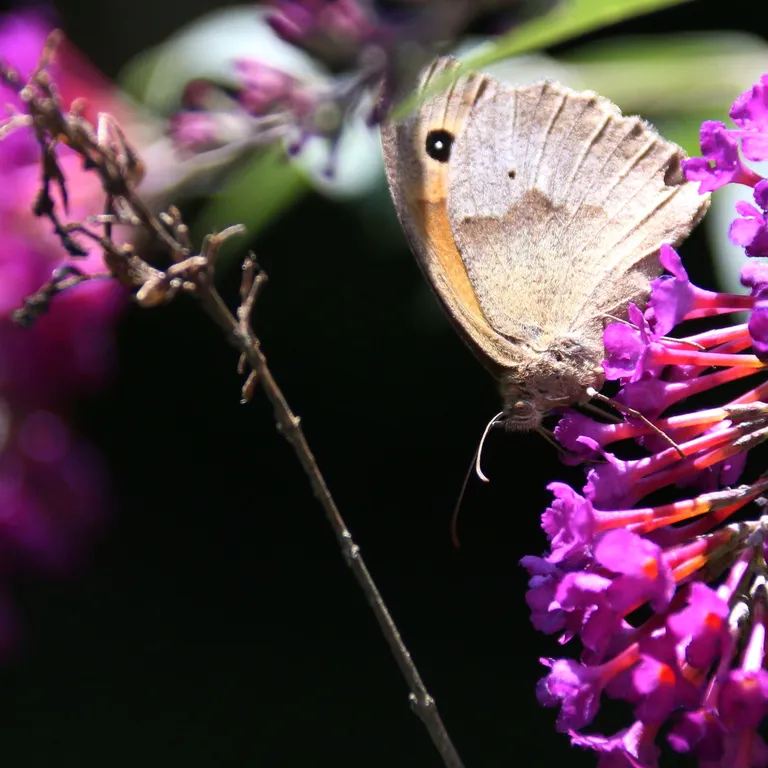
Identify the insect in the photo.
Maniola jurtina
